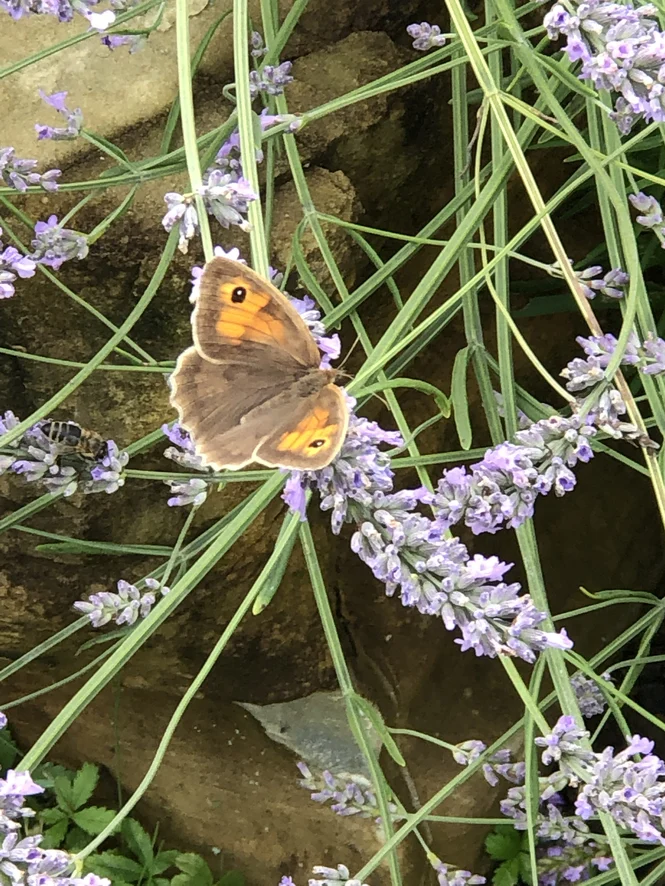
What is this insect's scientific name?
Maniola jurtina
